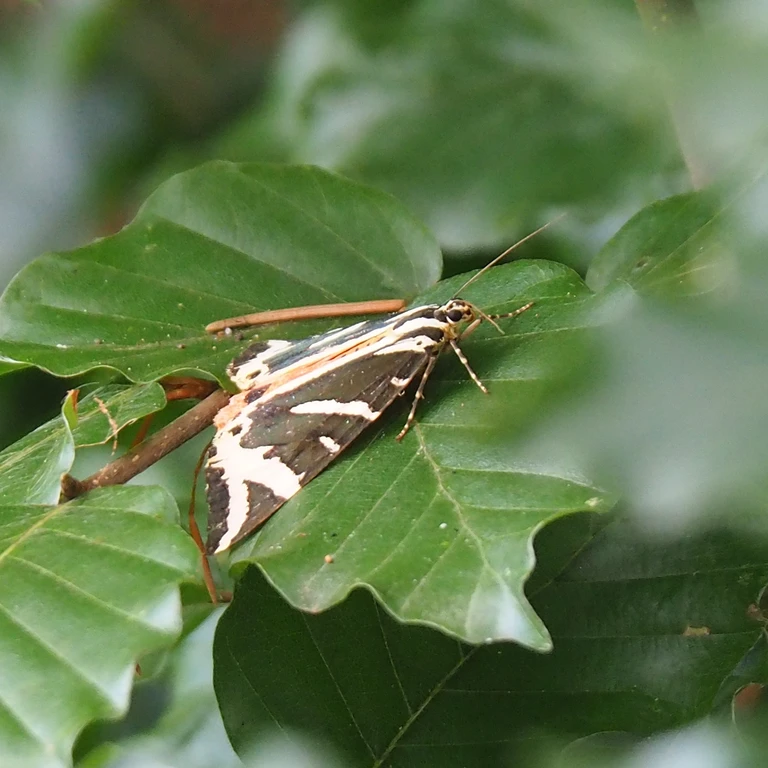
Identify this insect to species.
Euplagia quadripunctaria
